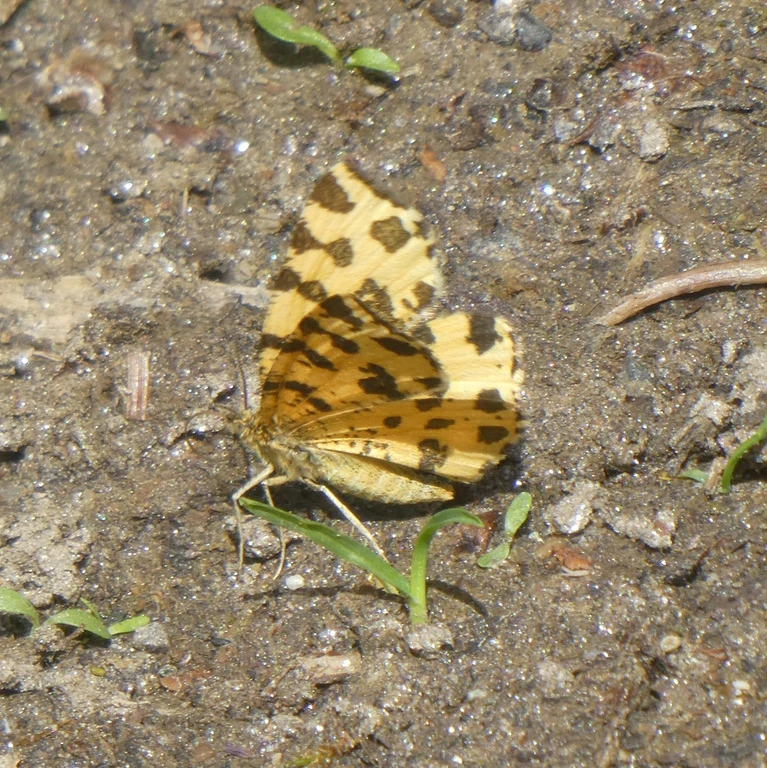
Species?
Pseudopanthera macularia
